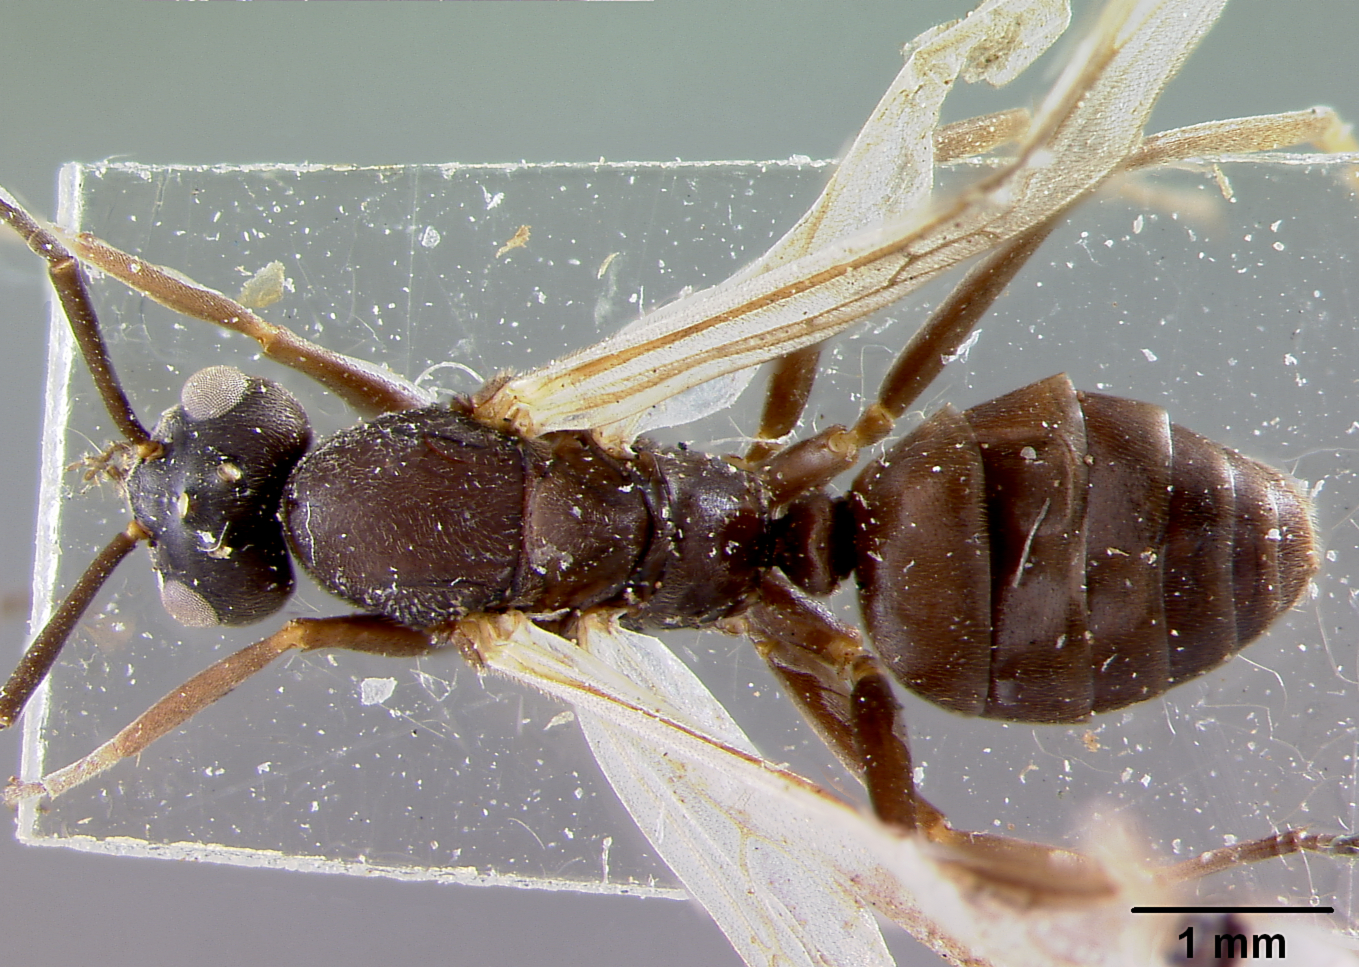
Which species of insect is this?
Formica naefi
